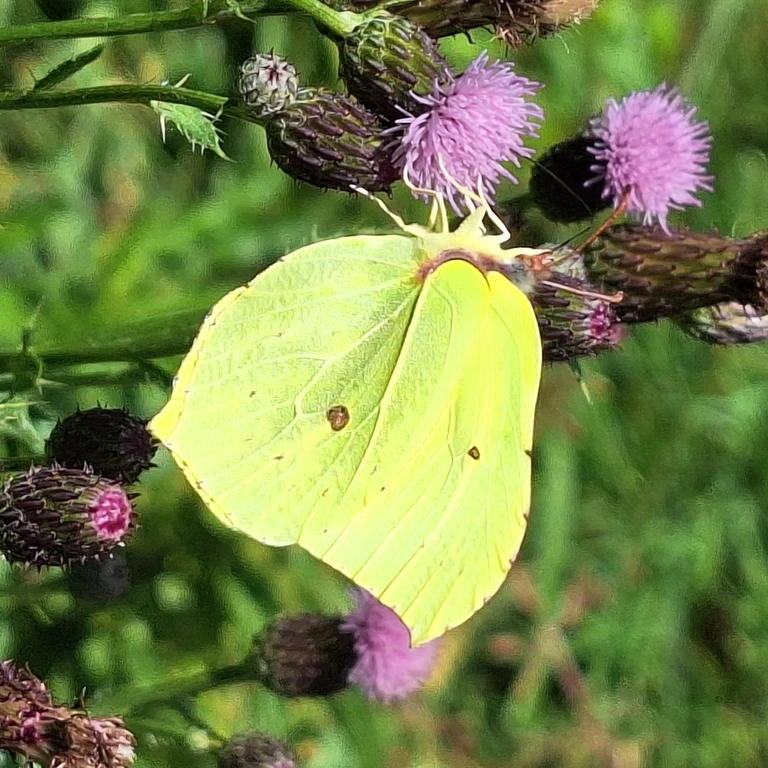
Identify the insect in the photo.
Gonepteryx rhamni
